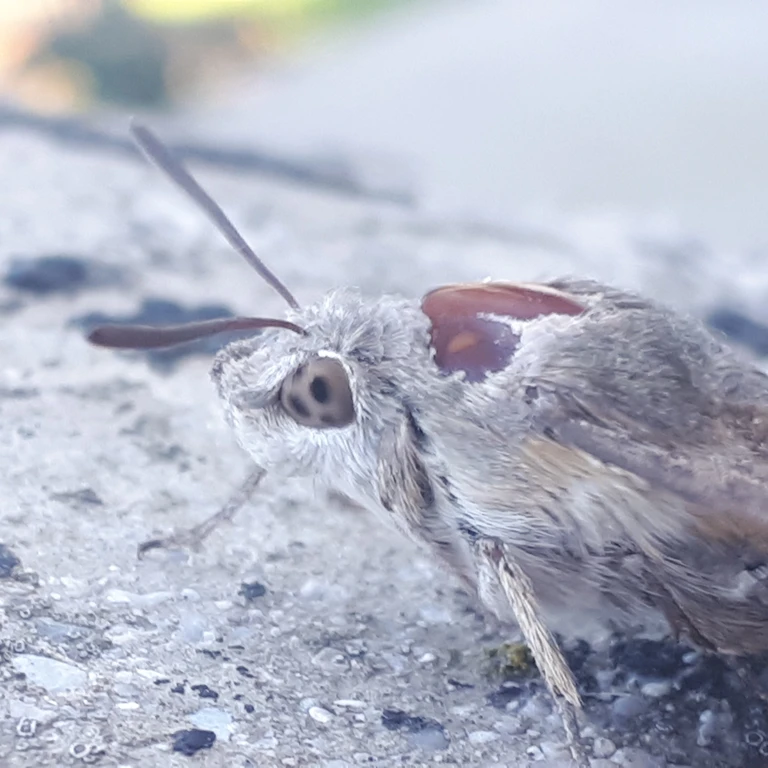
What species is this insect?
Macroglossum stellatarum
